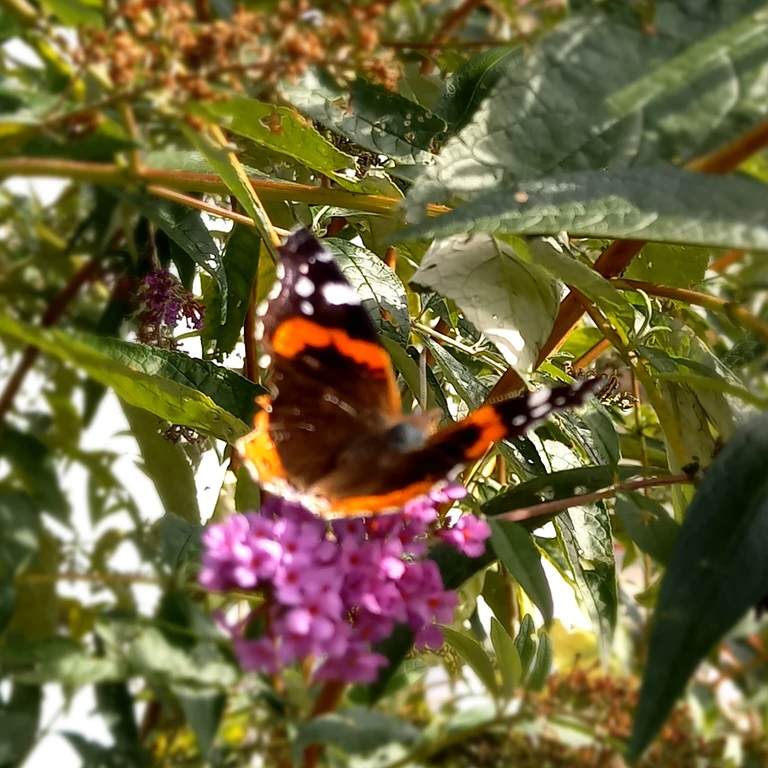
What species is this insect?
Vanessa atalanta
